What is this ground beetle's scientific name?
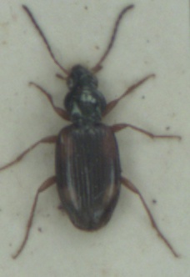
Bembidion tetracolum
